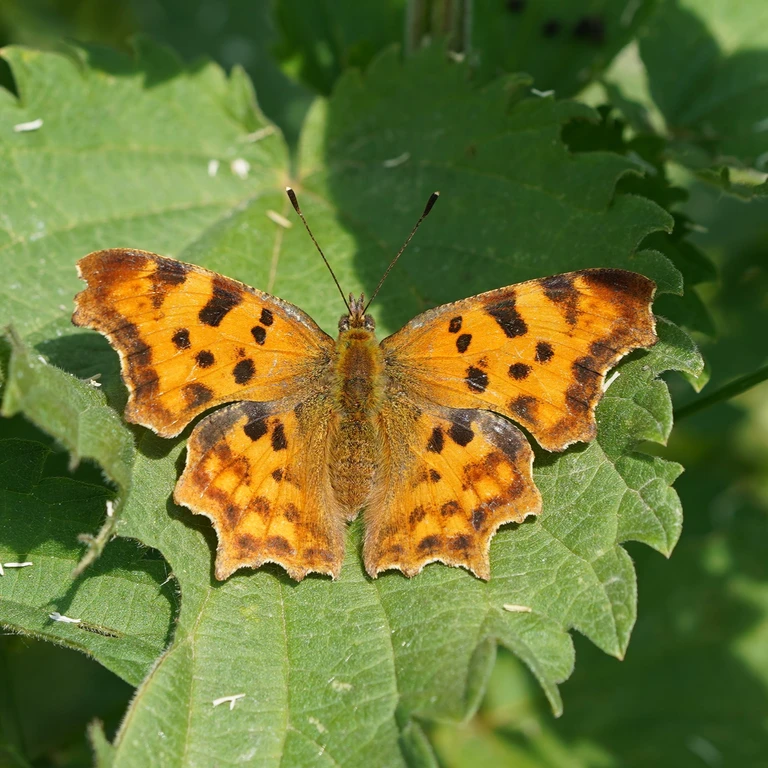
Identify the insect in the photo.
Polygonia c-album
